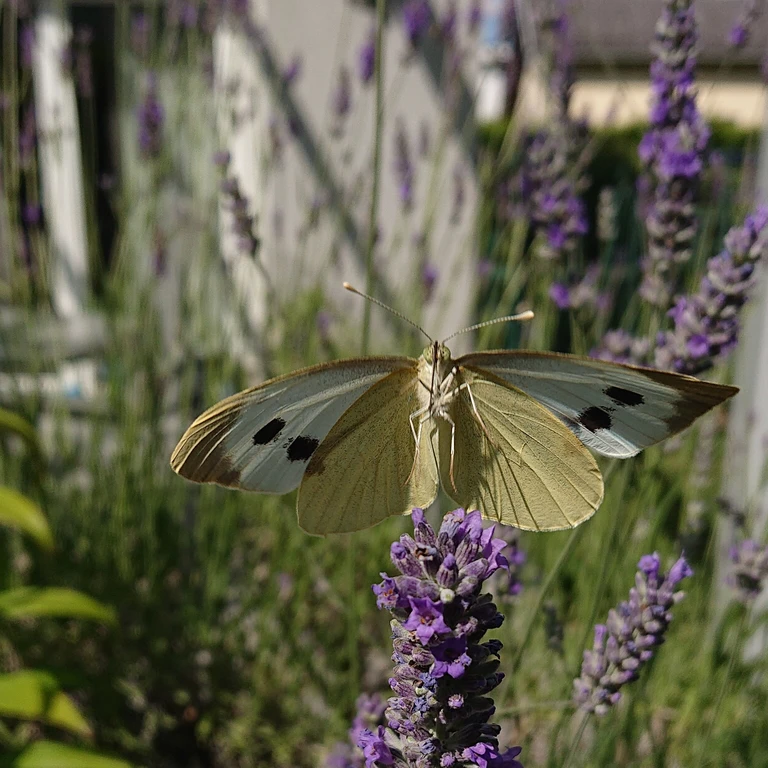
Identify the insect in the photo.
Pieris brassicae
